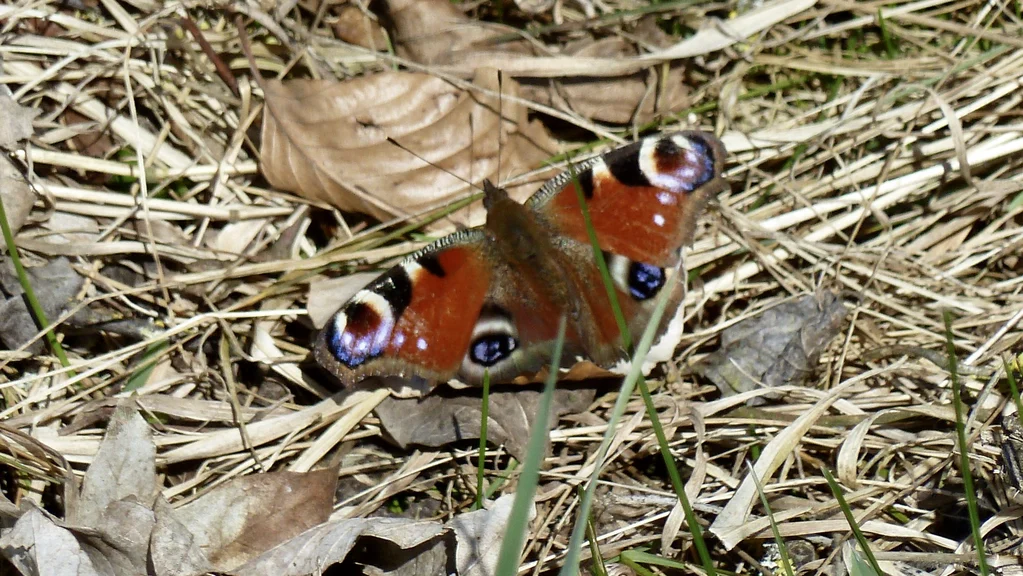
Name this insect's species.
Aglais io
